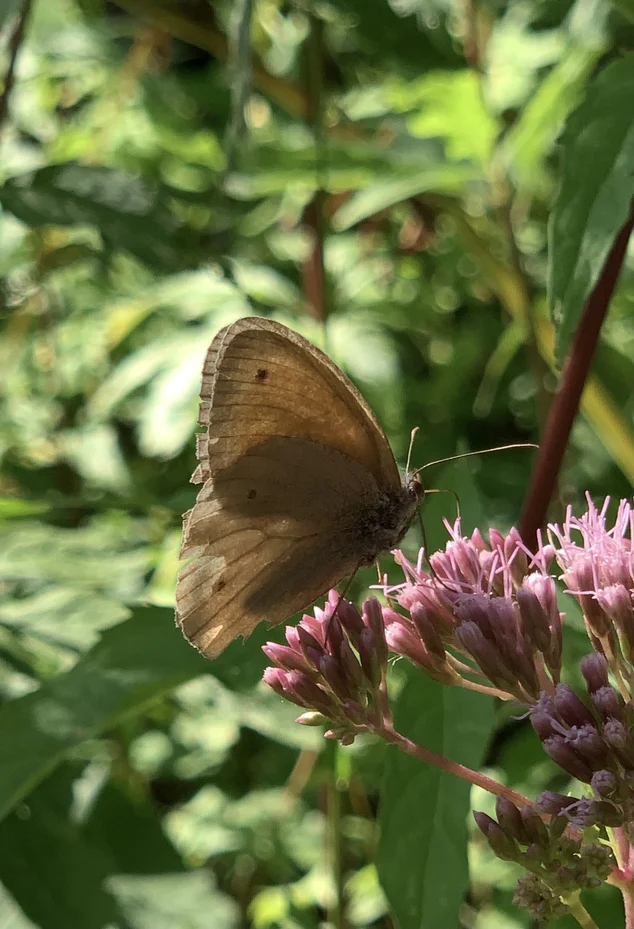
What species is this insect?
Maniola jurtina
